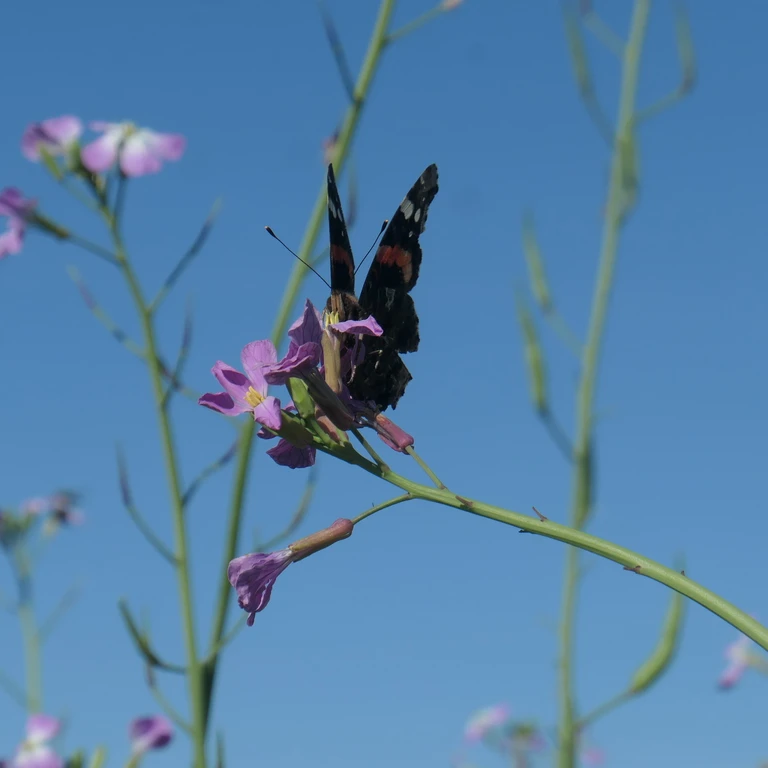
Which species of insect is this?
Vanessa atalanta
